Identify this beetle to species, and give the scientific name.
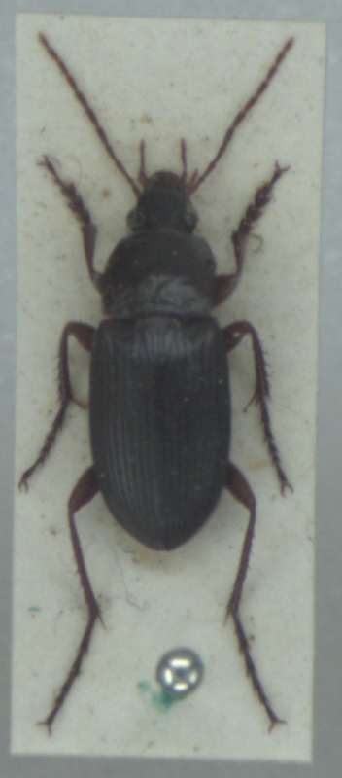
Calathus fuscipes
